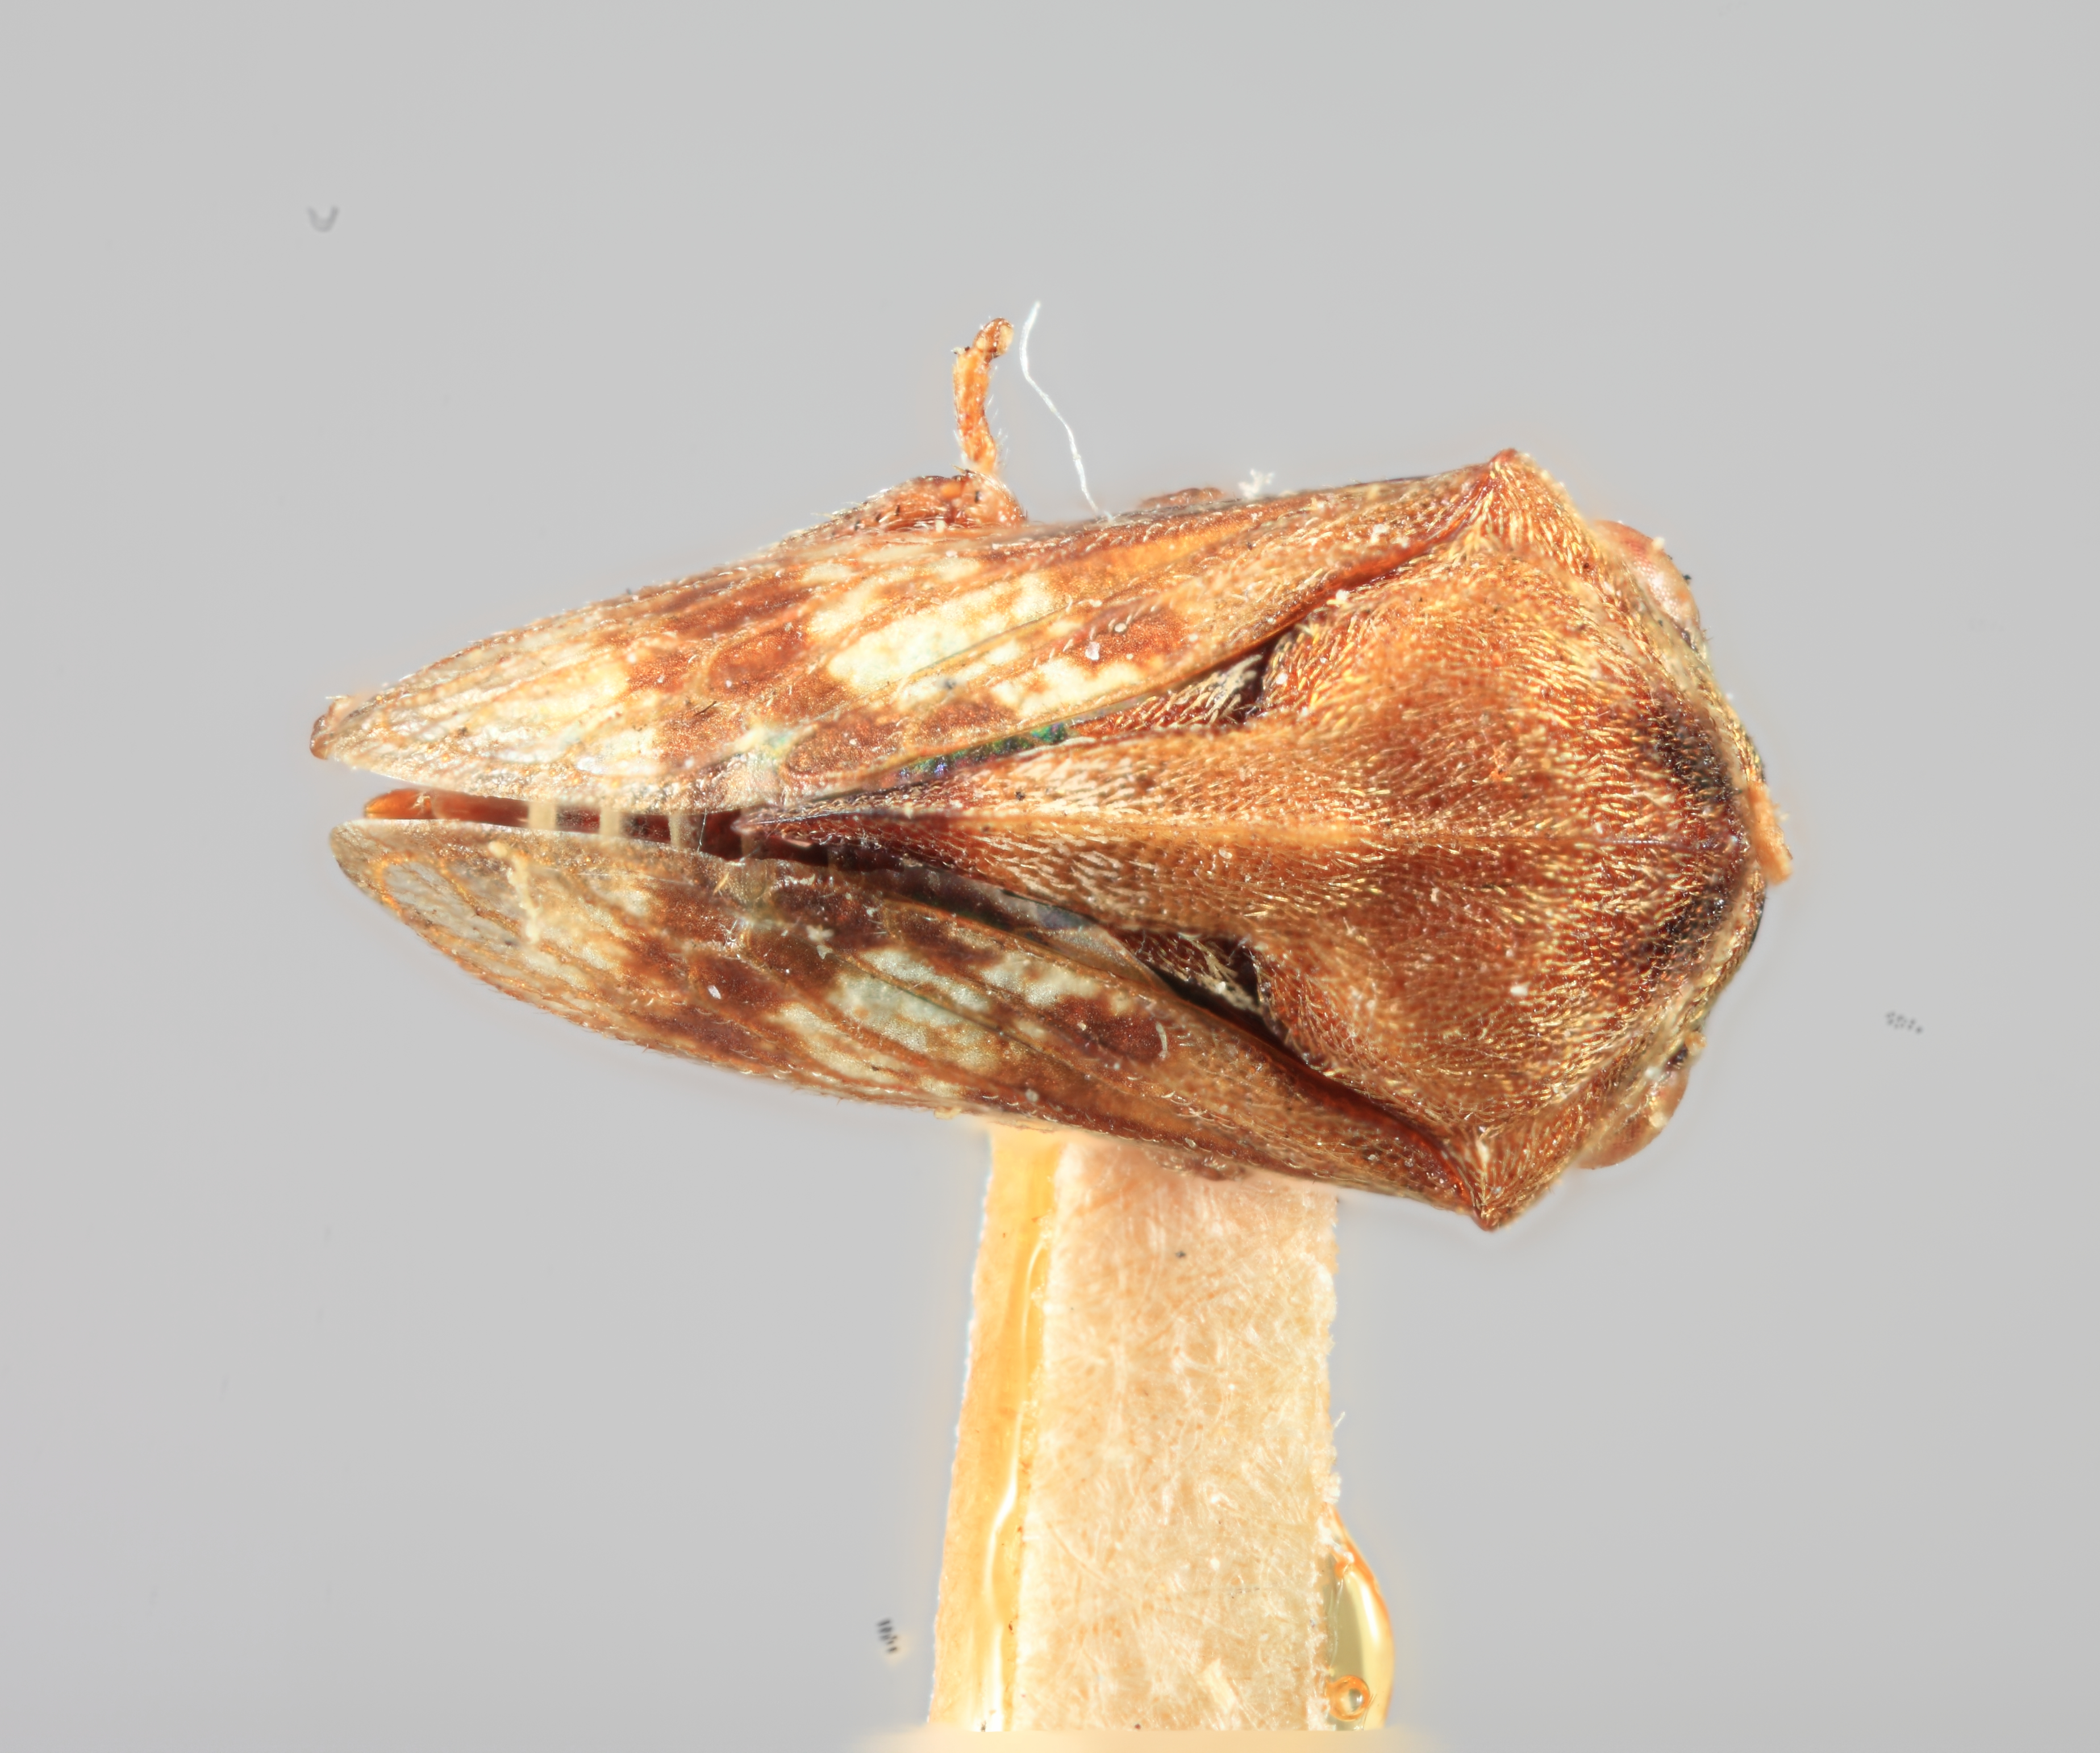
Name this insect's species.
Gargara irrorata
